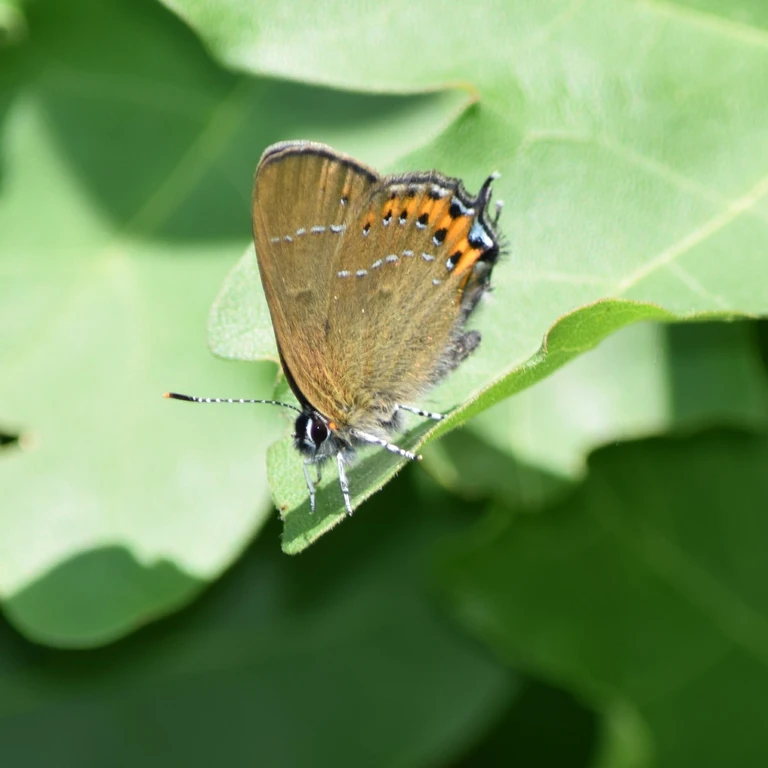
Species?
Satyrium pruni (also Fixsenia pruni)
